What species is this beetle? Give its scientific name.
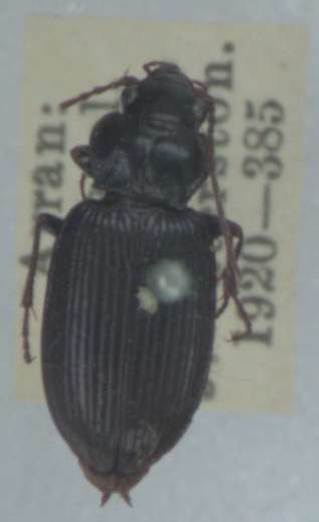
Nebria brevicollis
